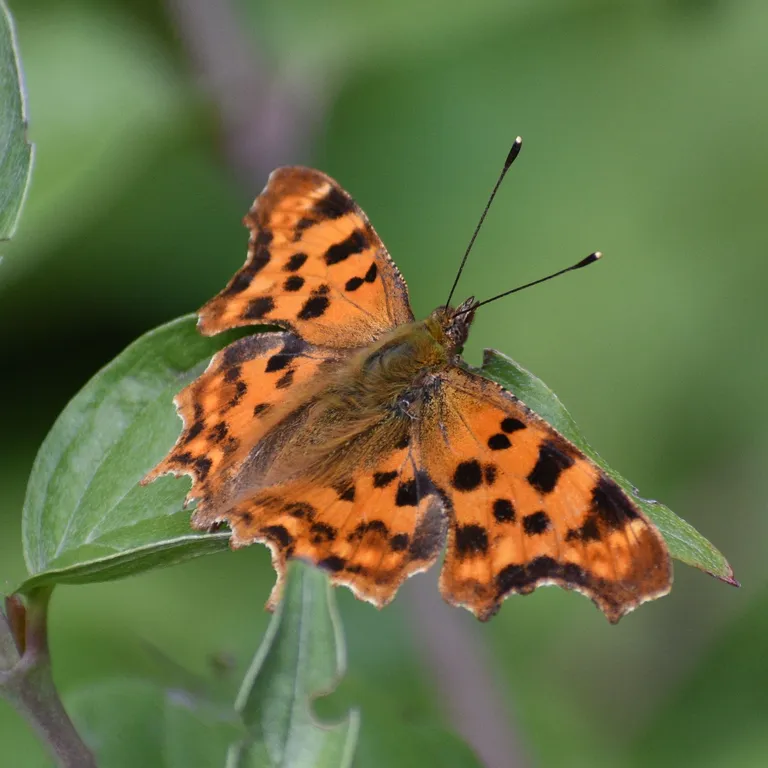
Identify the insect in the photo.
Polygonia c-album
